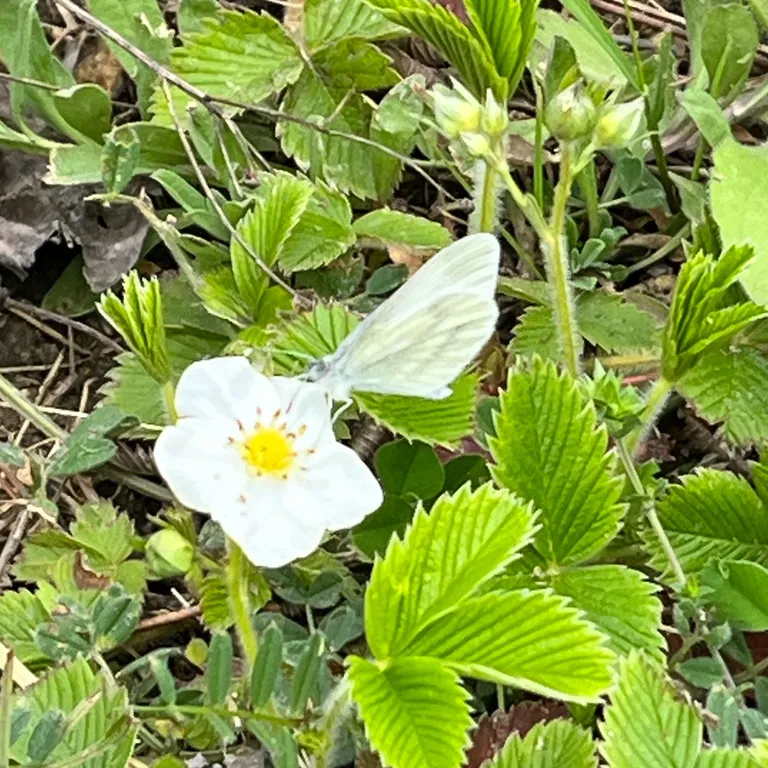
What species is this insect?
Leptidea sinapis/juvernica
